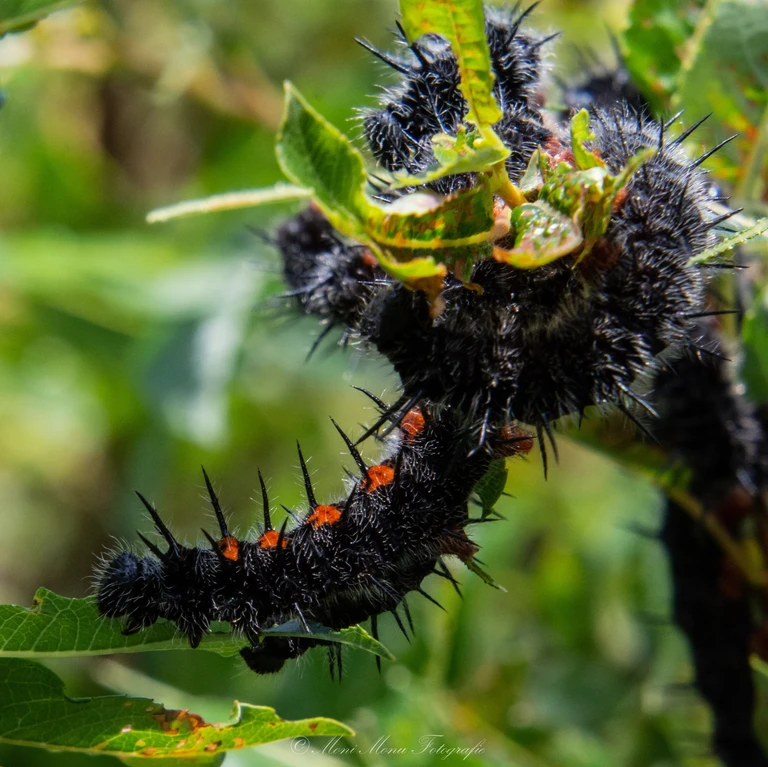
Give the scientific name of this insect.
Nymphalis antiopa
